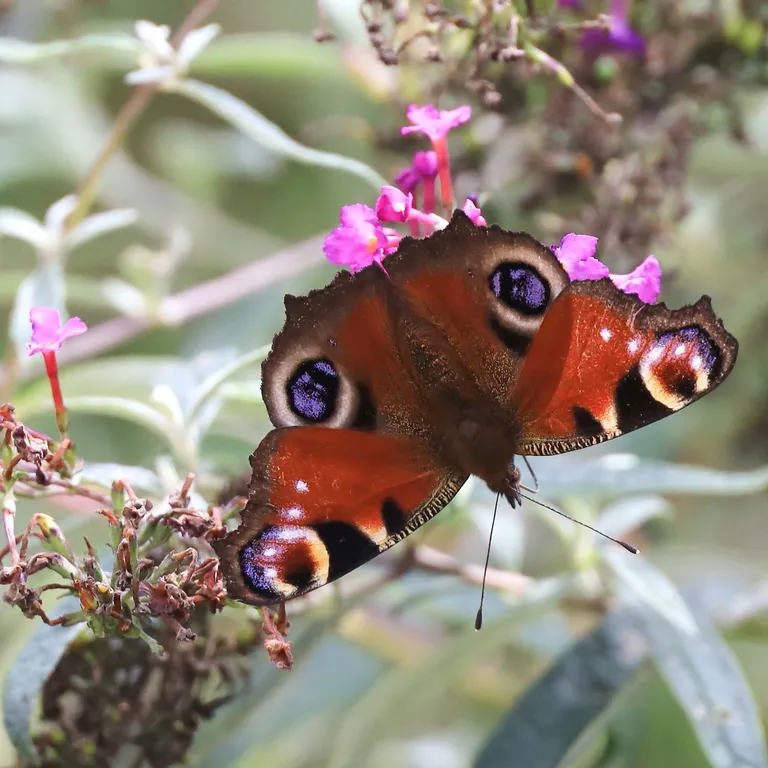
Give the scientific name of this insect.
Aglais io
